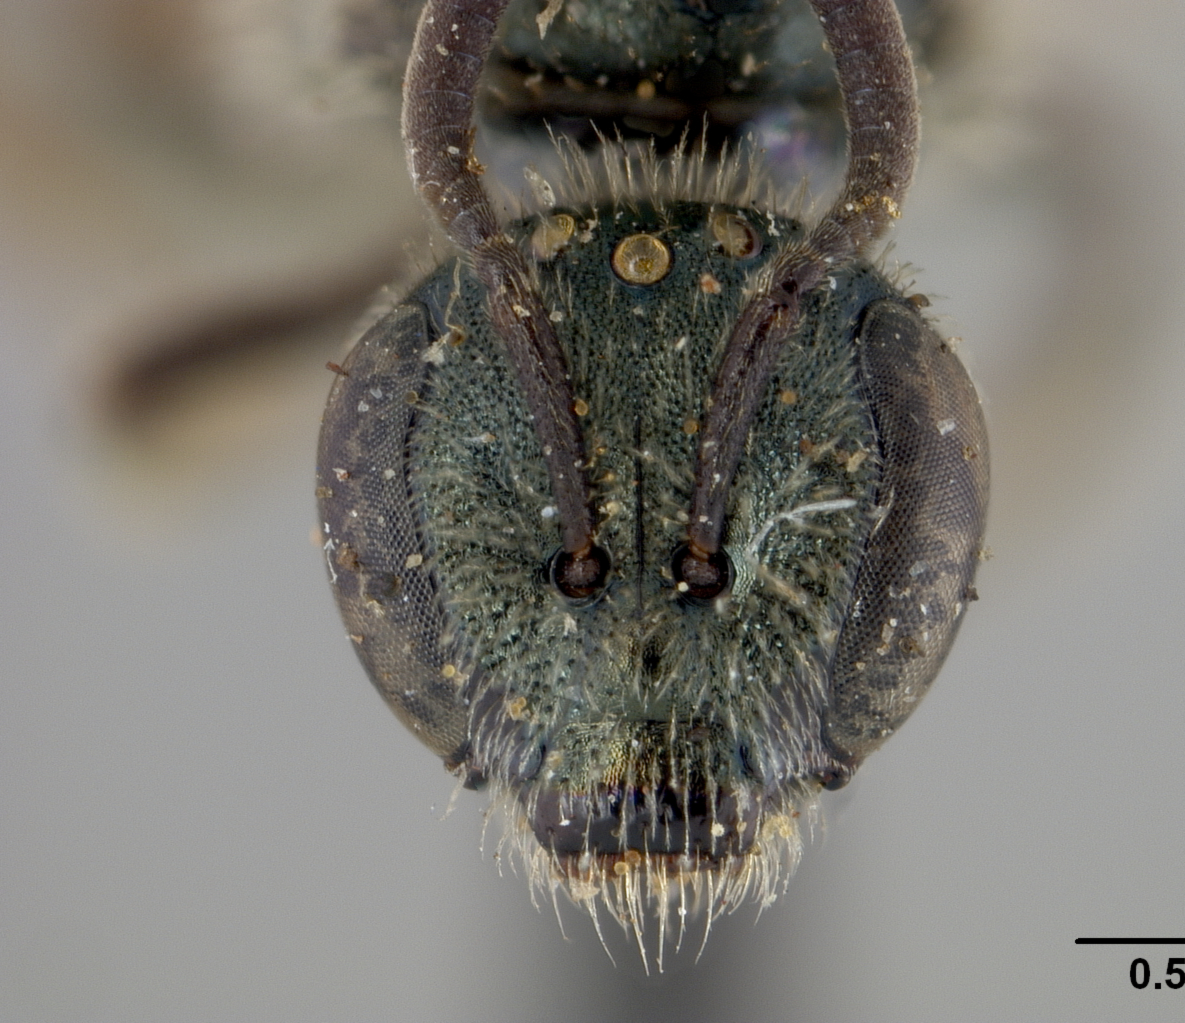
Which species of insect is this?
Dialictus costaricensis
